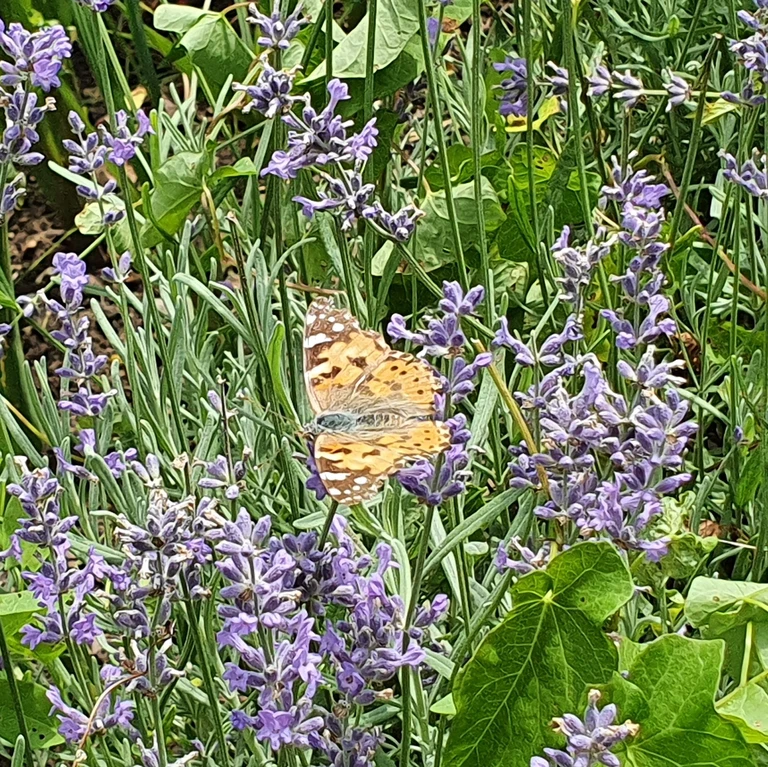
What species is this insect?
Vanessa cardui
